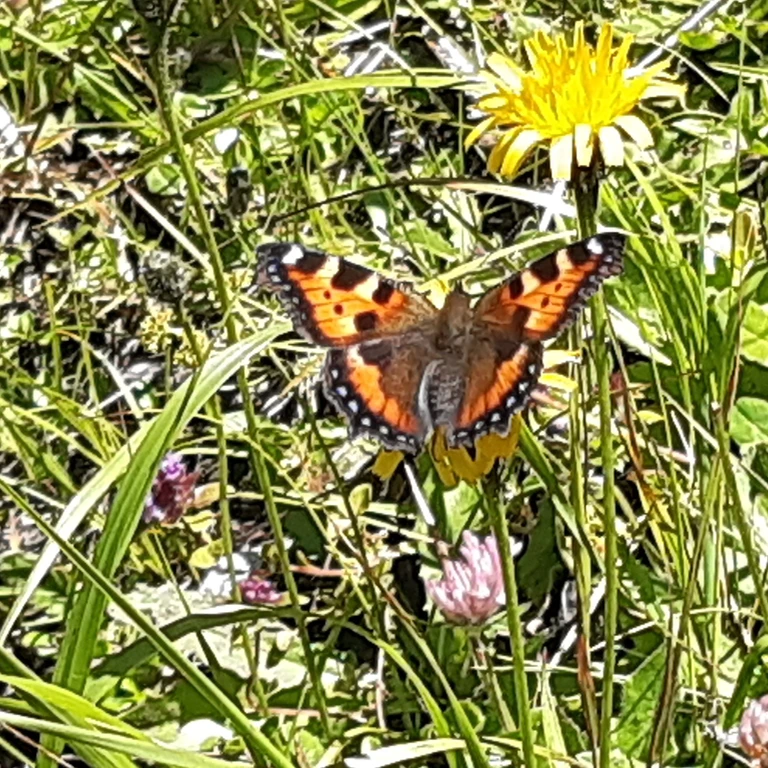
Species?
Aglais urticae
